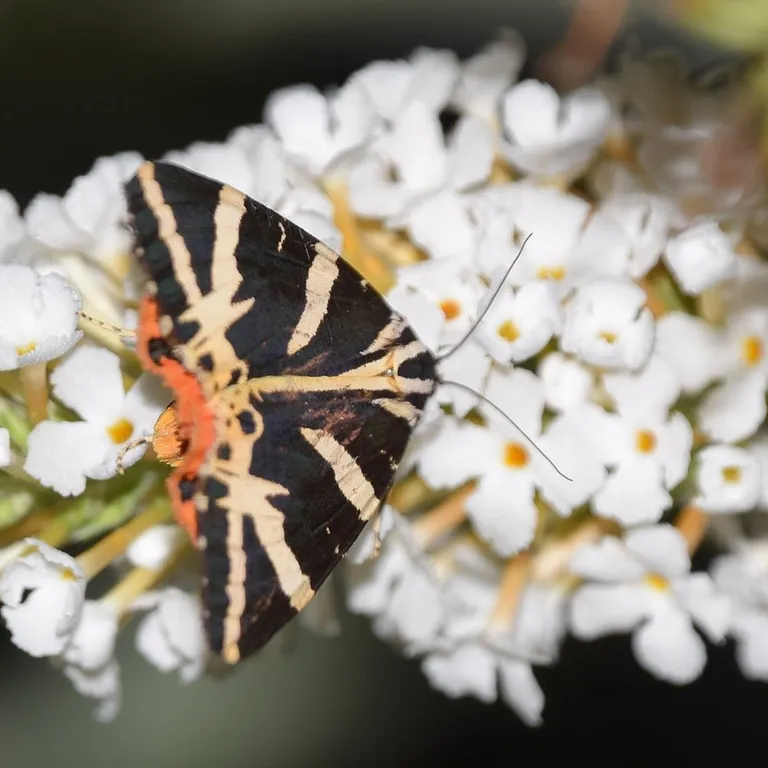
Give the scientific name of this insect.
Euplagia quadripunctaria
